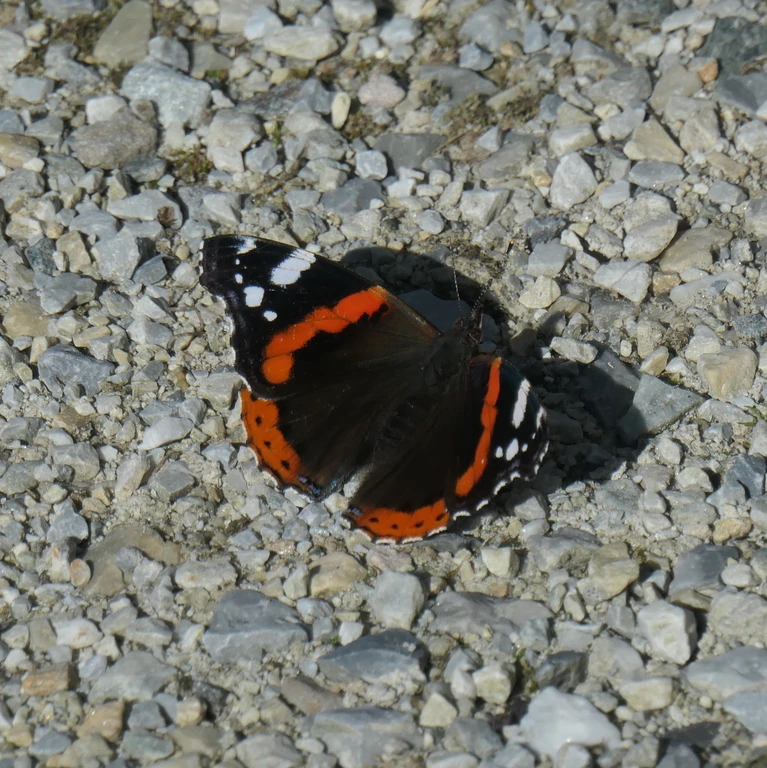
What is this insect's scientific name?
Vanessa atalanta
